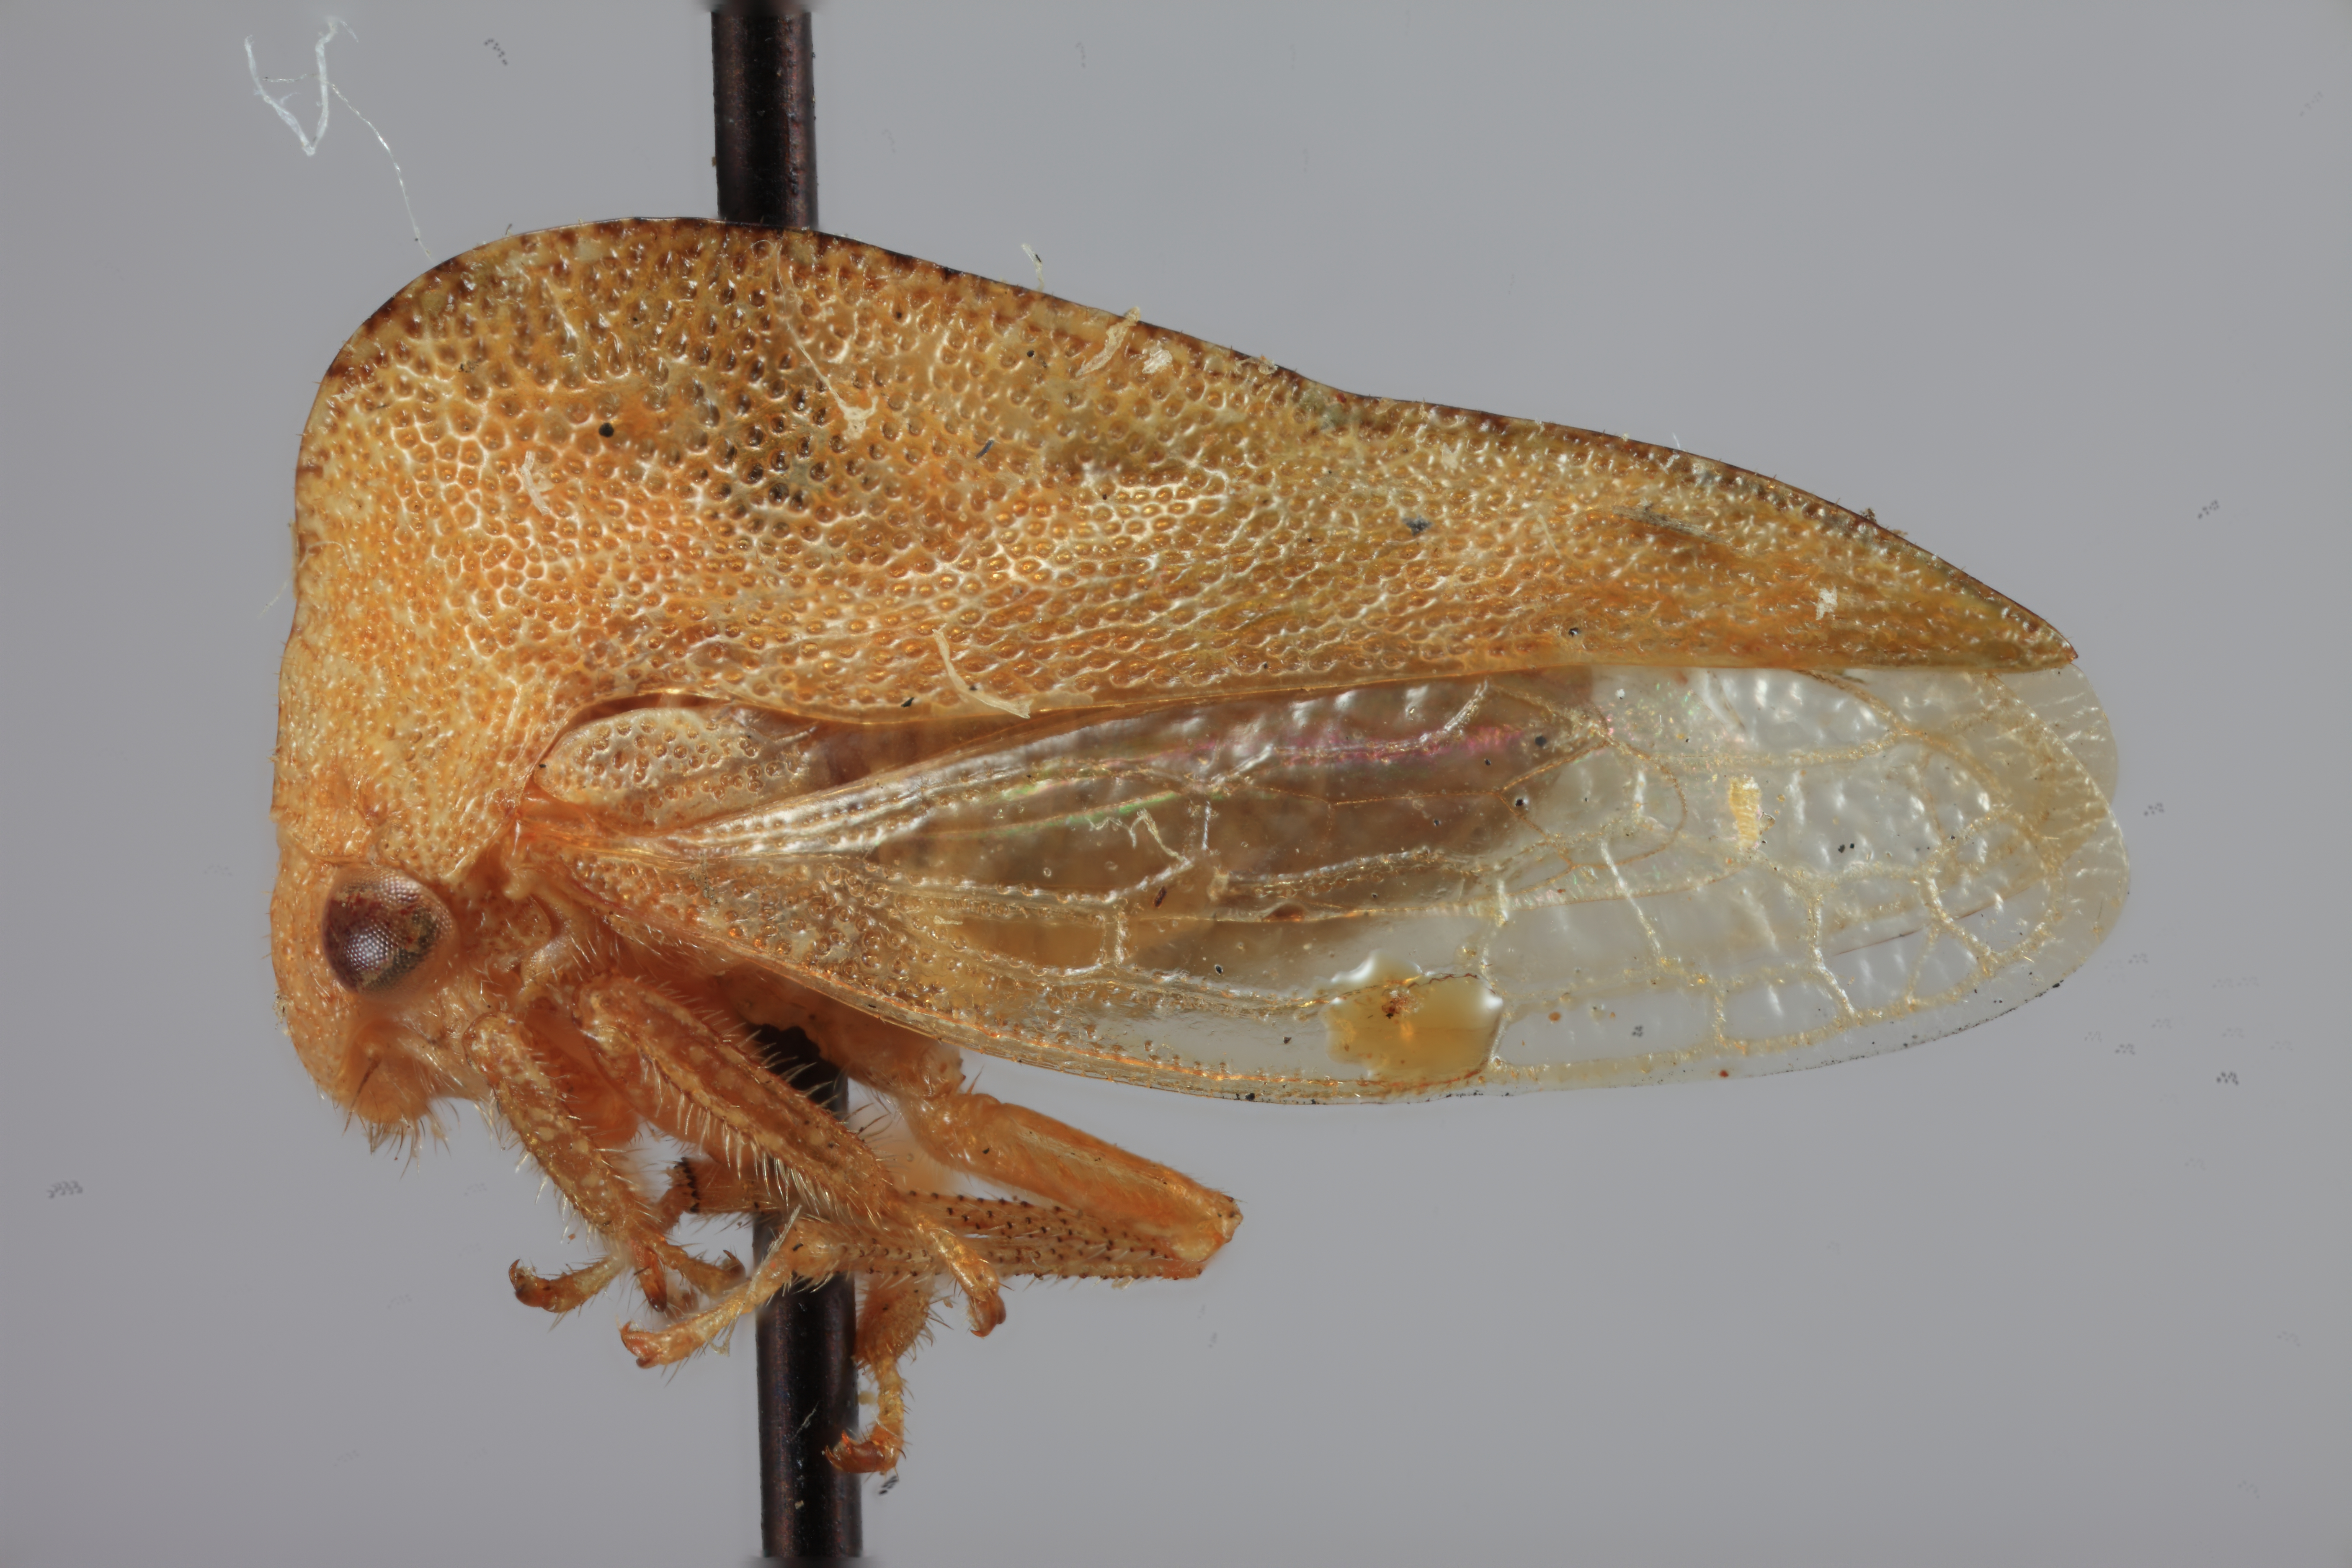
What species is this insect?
Atymna distincta
